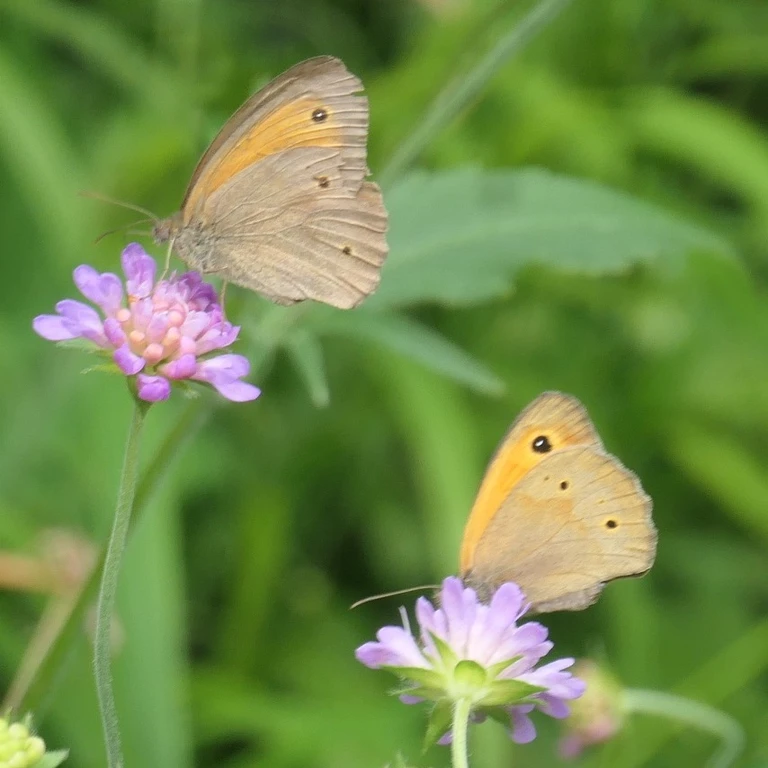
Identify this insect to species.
Maniola jurtina
